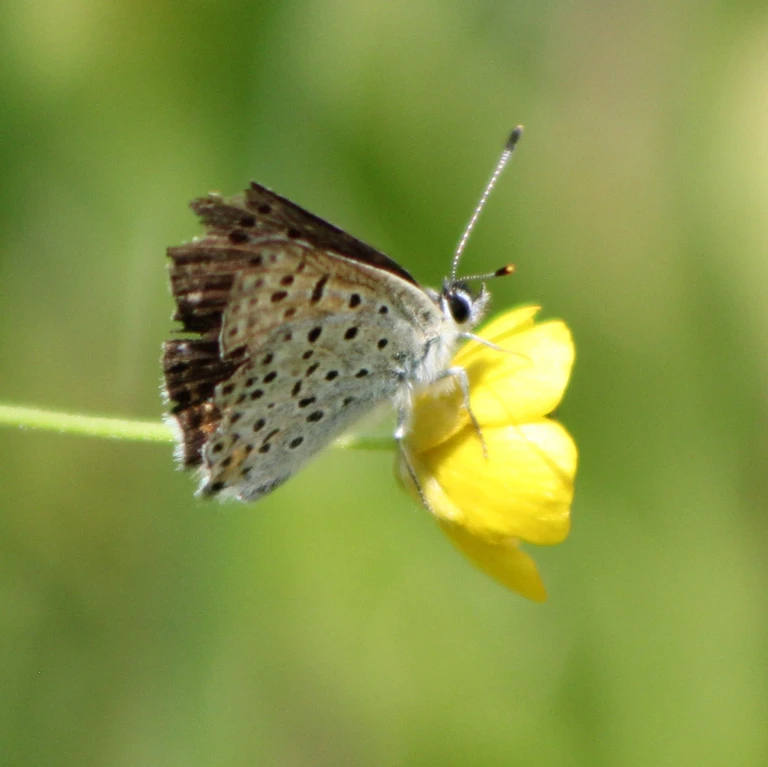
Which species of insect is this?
Lycaena tityrus (also Loweia tityrus)
